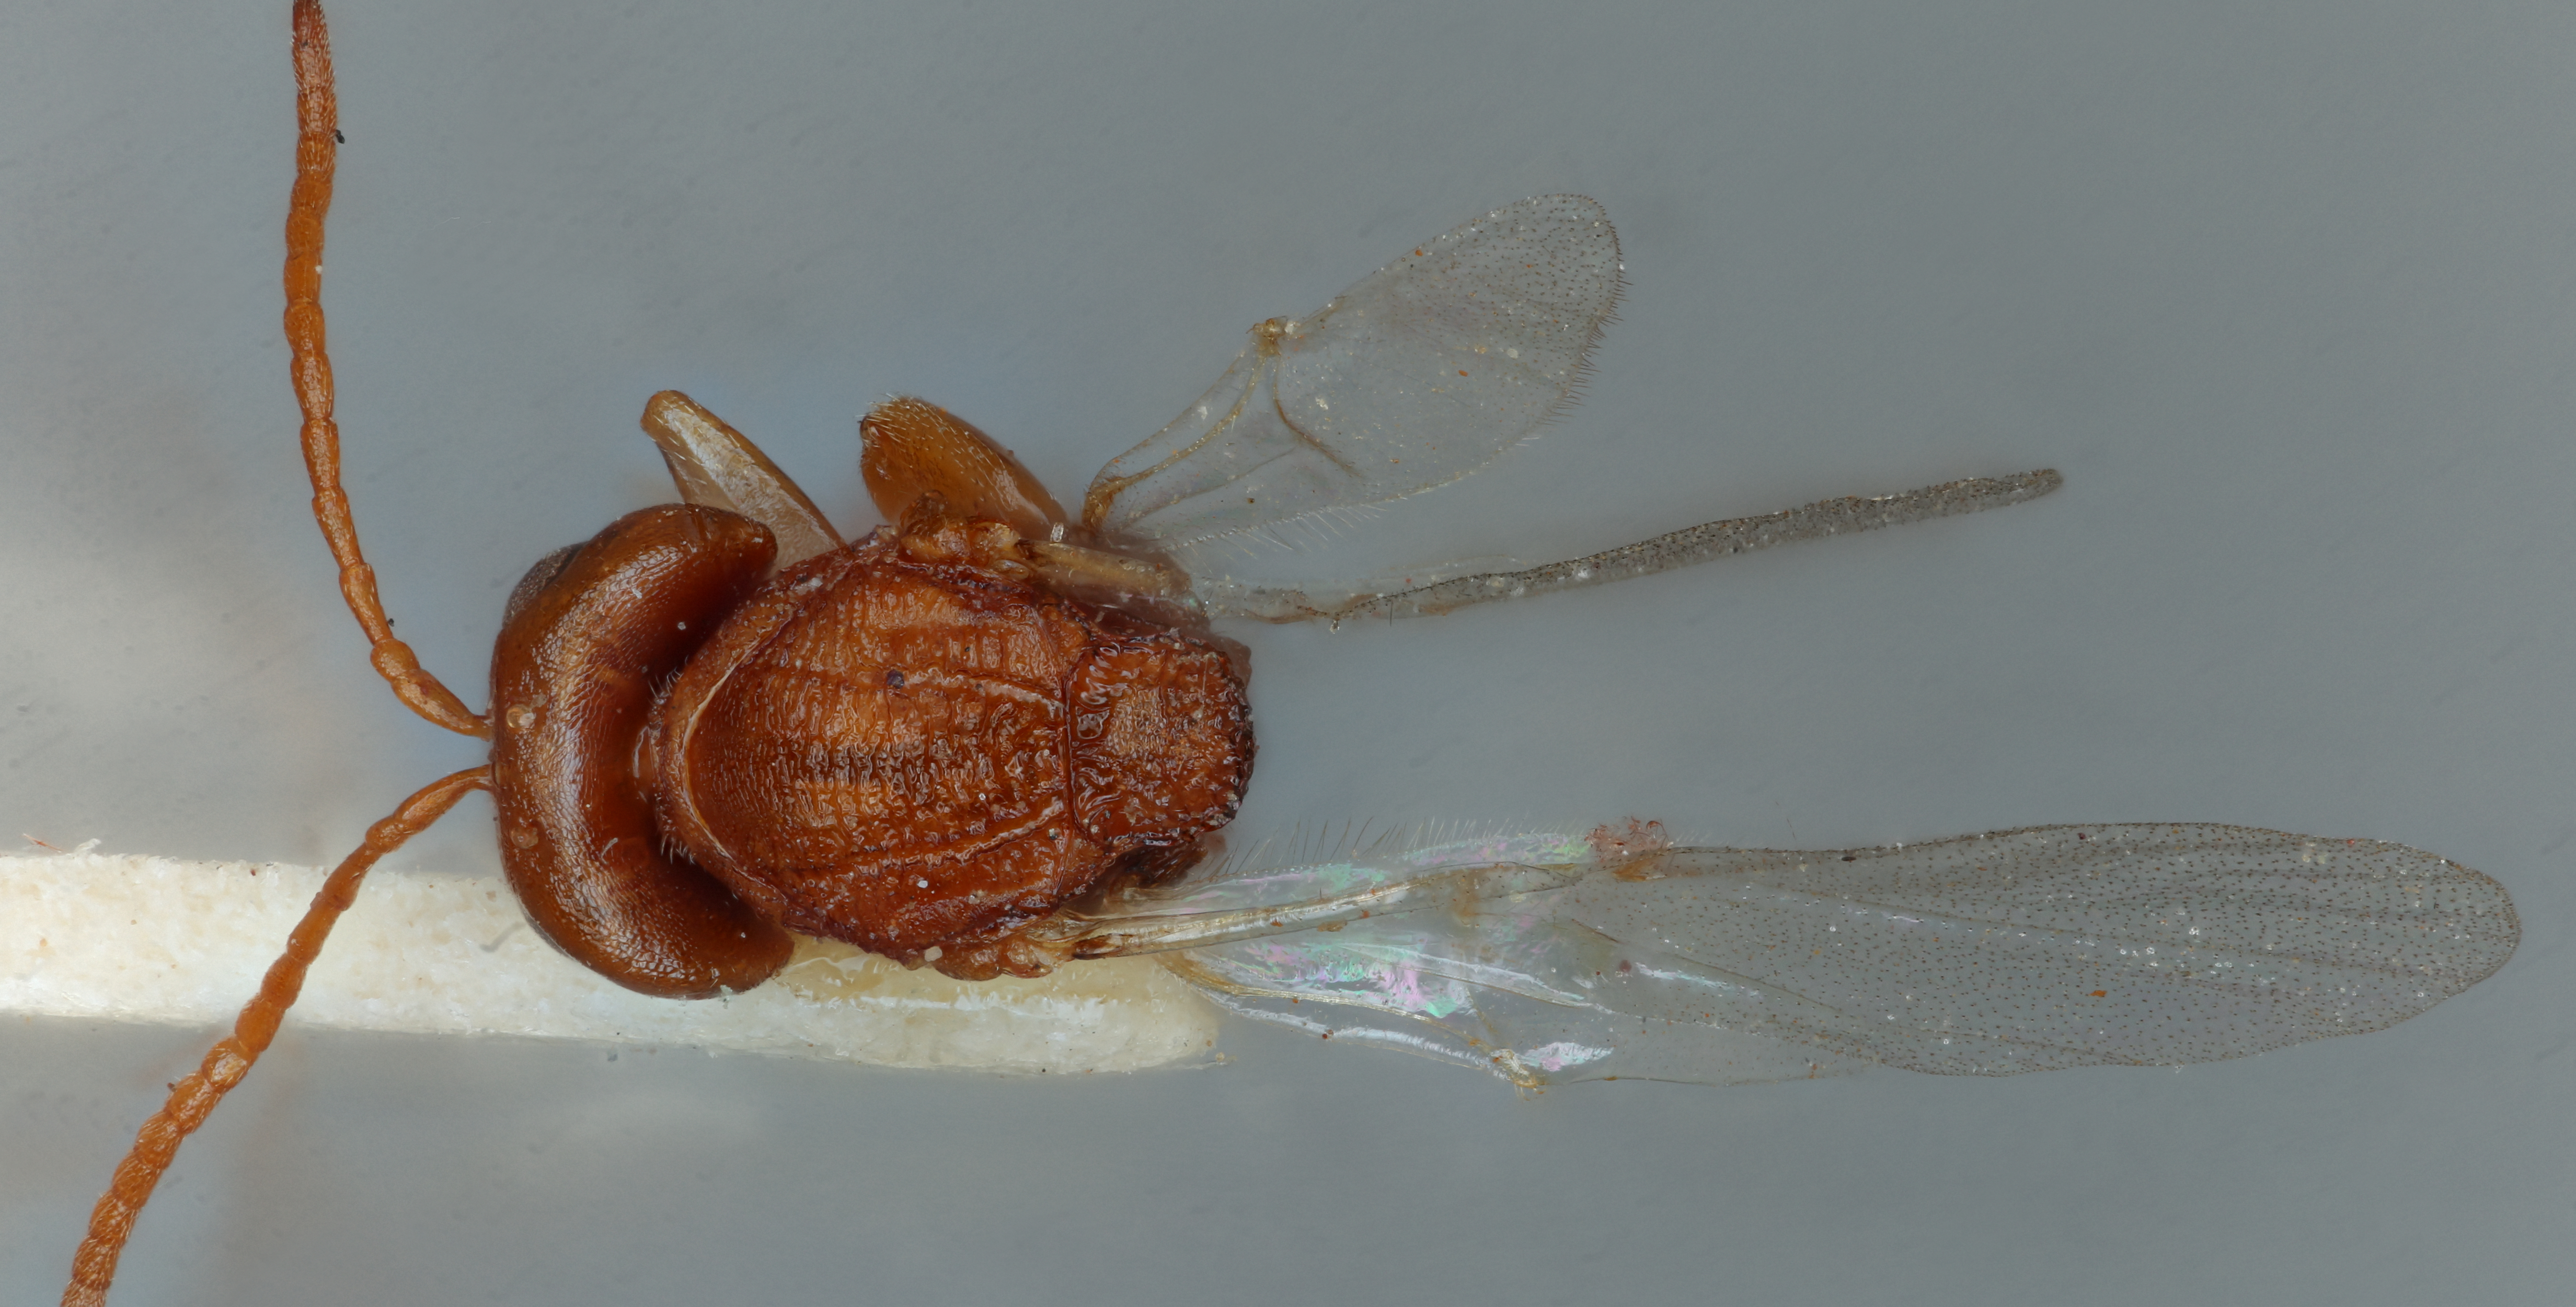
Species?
Callirhytis medularis
